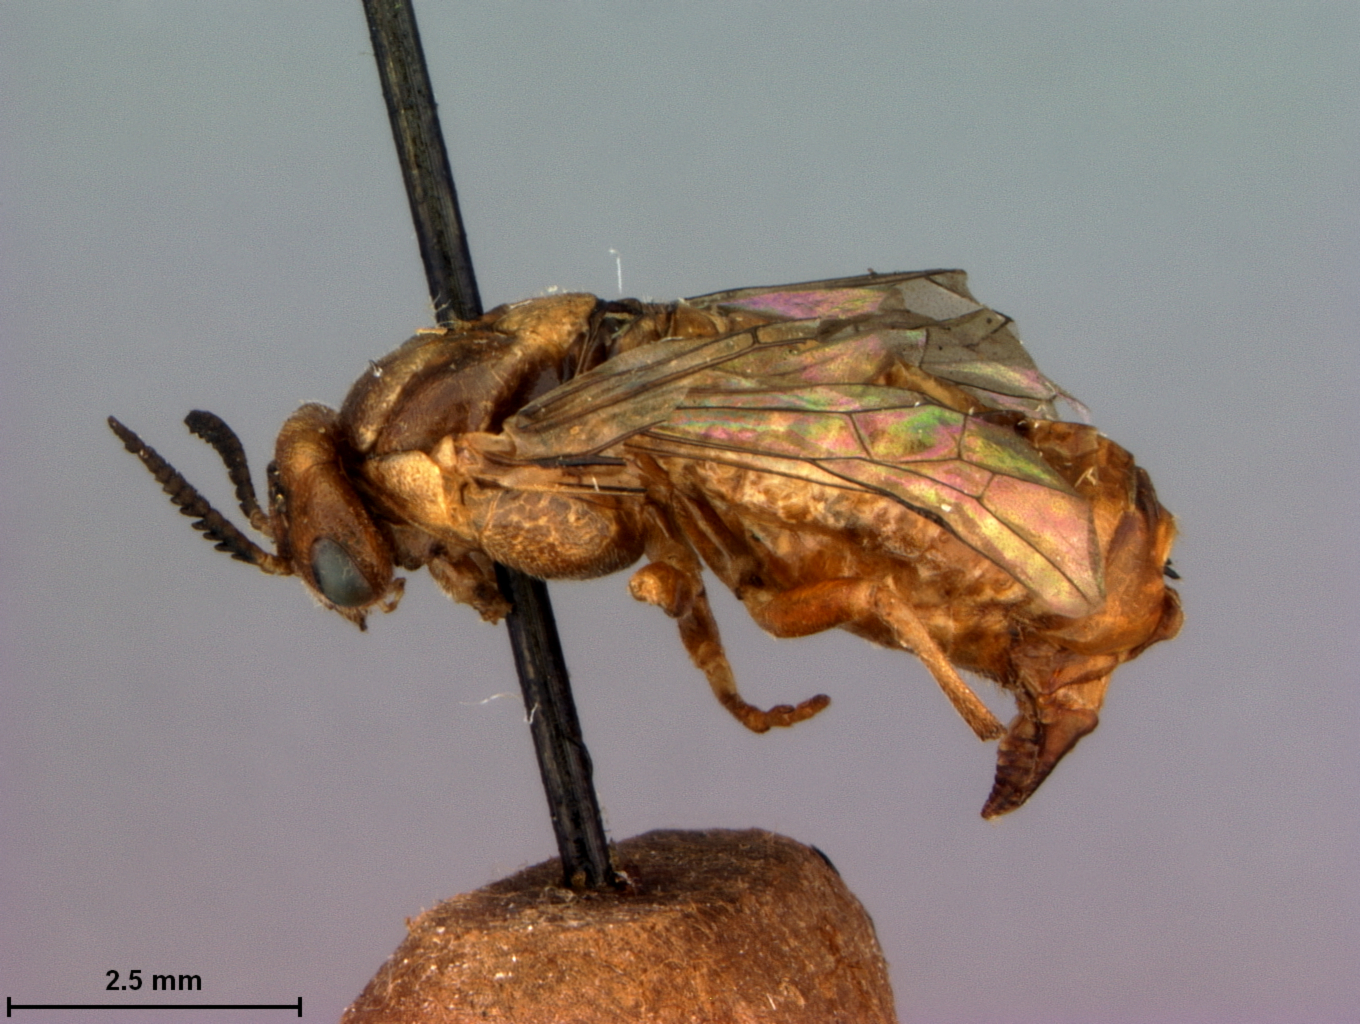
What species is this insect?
Neodiprion excitans
